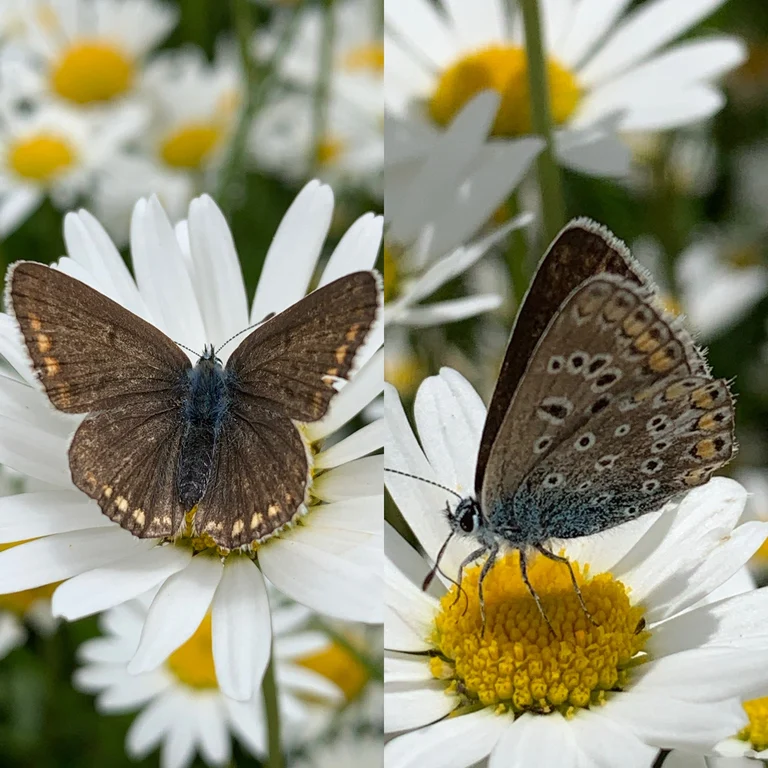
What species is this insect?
Polyommatus icarus
